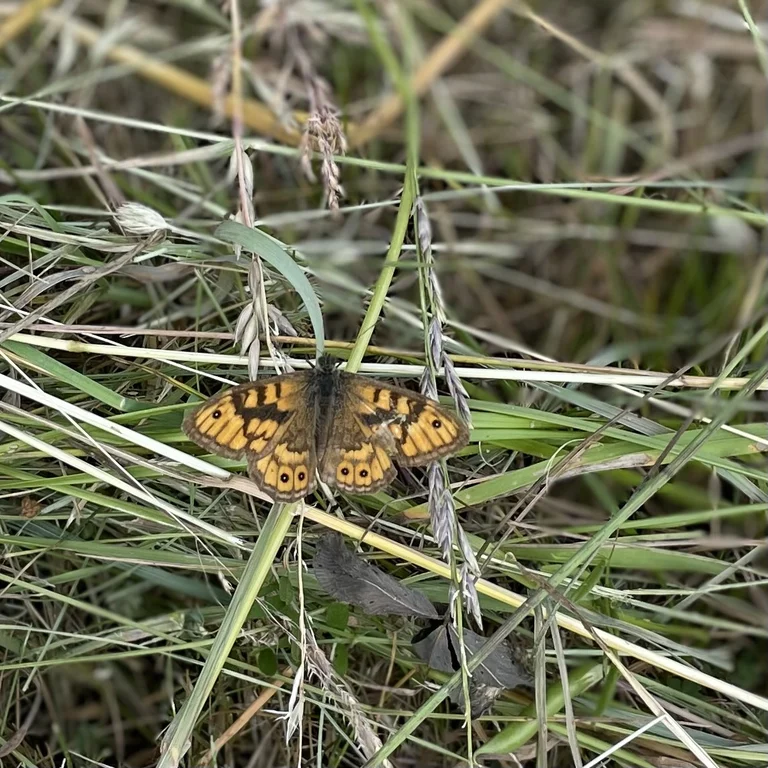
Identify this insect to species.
Lasiommata megera (also Pararge megera)
